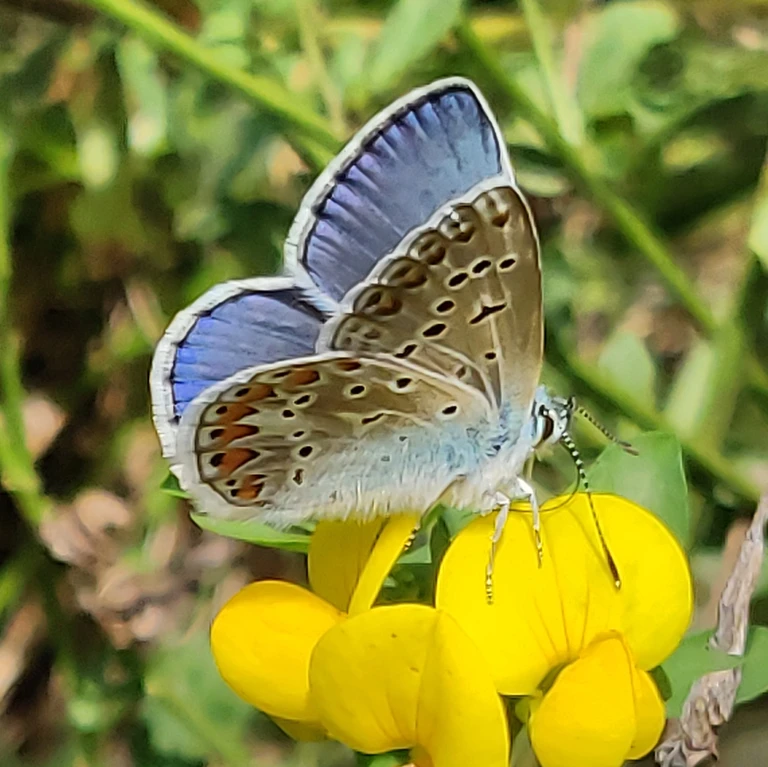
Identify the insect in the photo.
Polyommatus icarus
